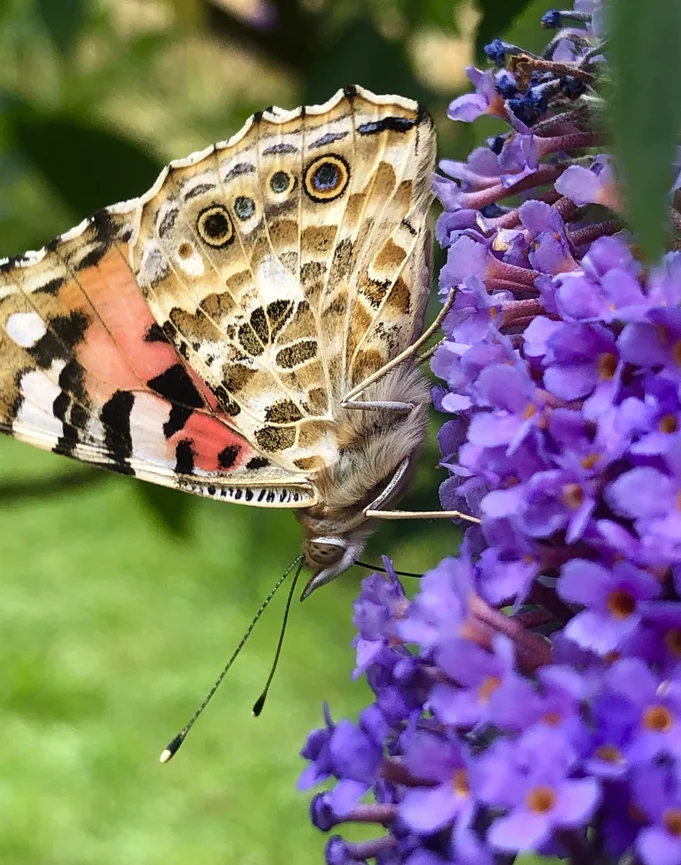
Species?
Vanessa cardui
